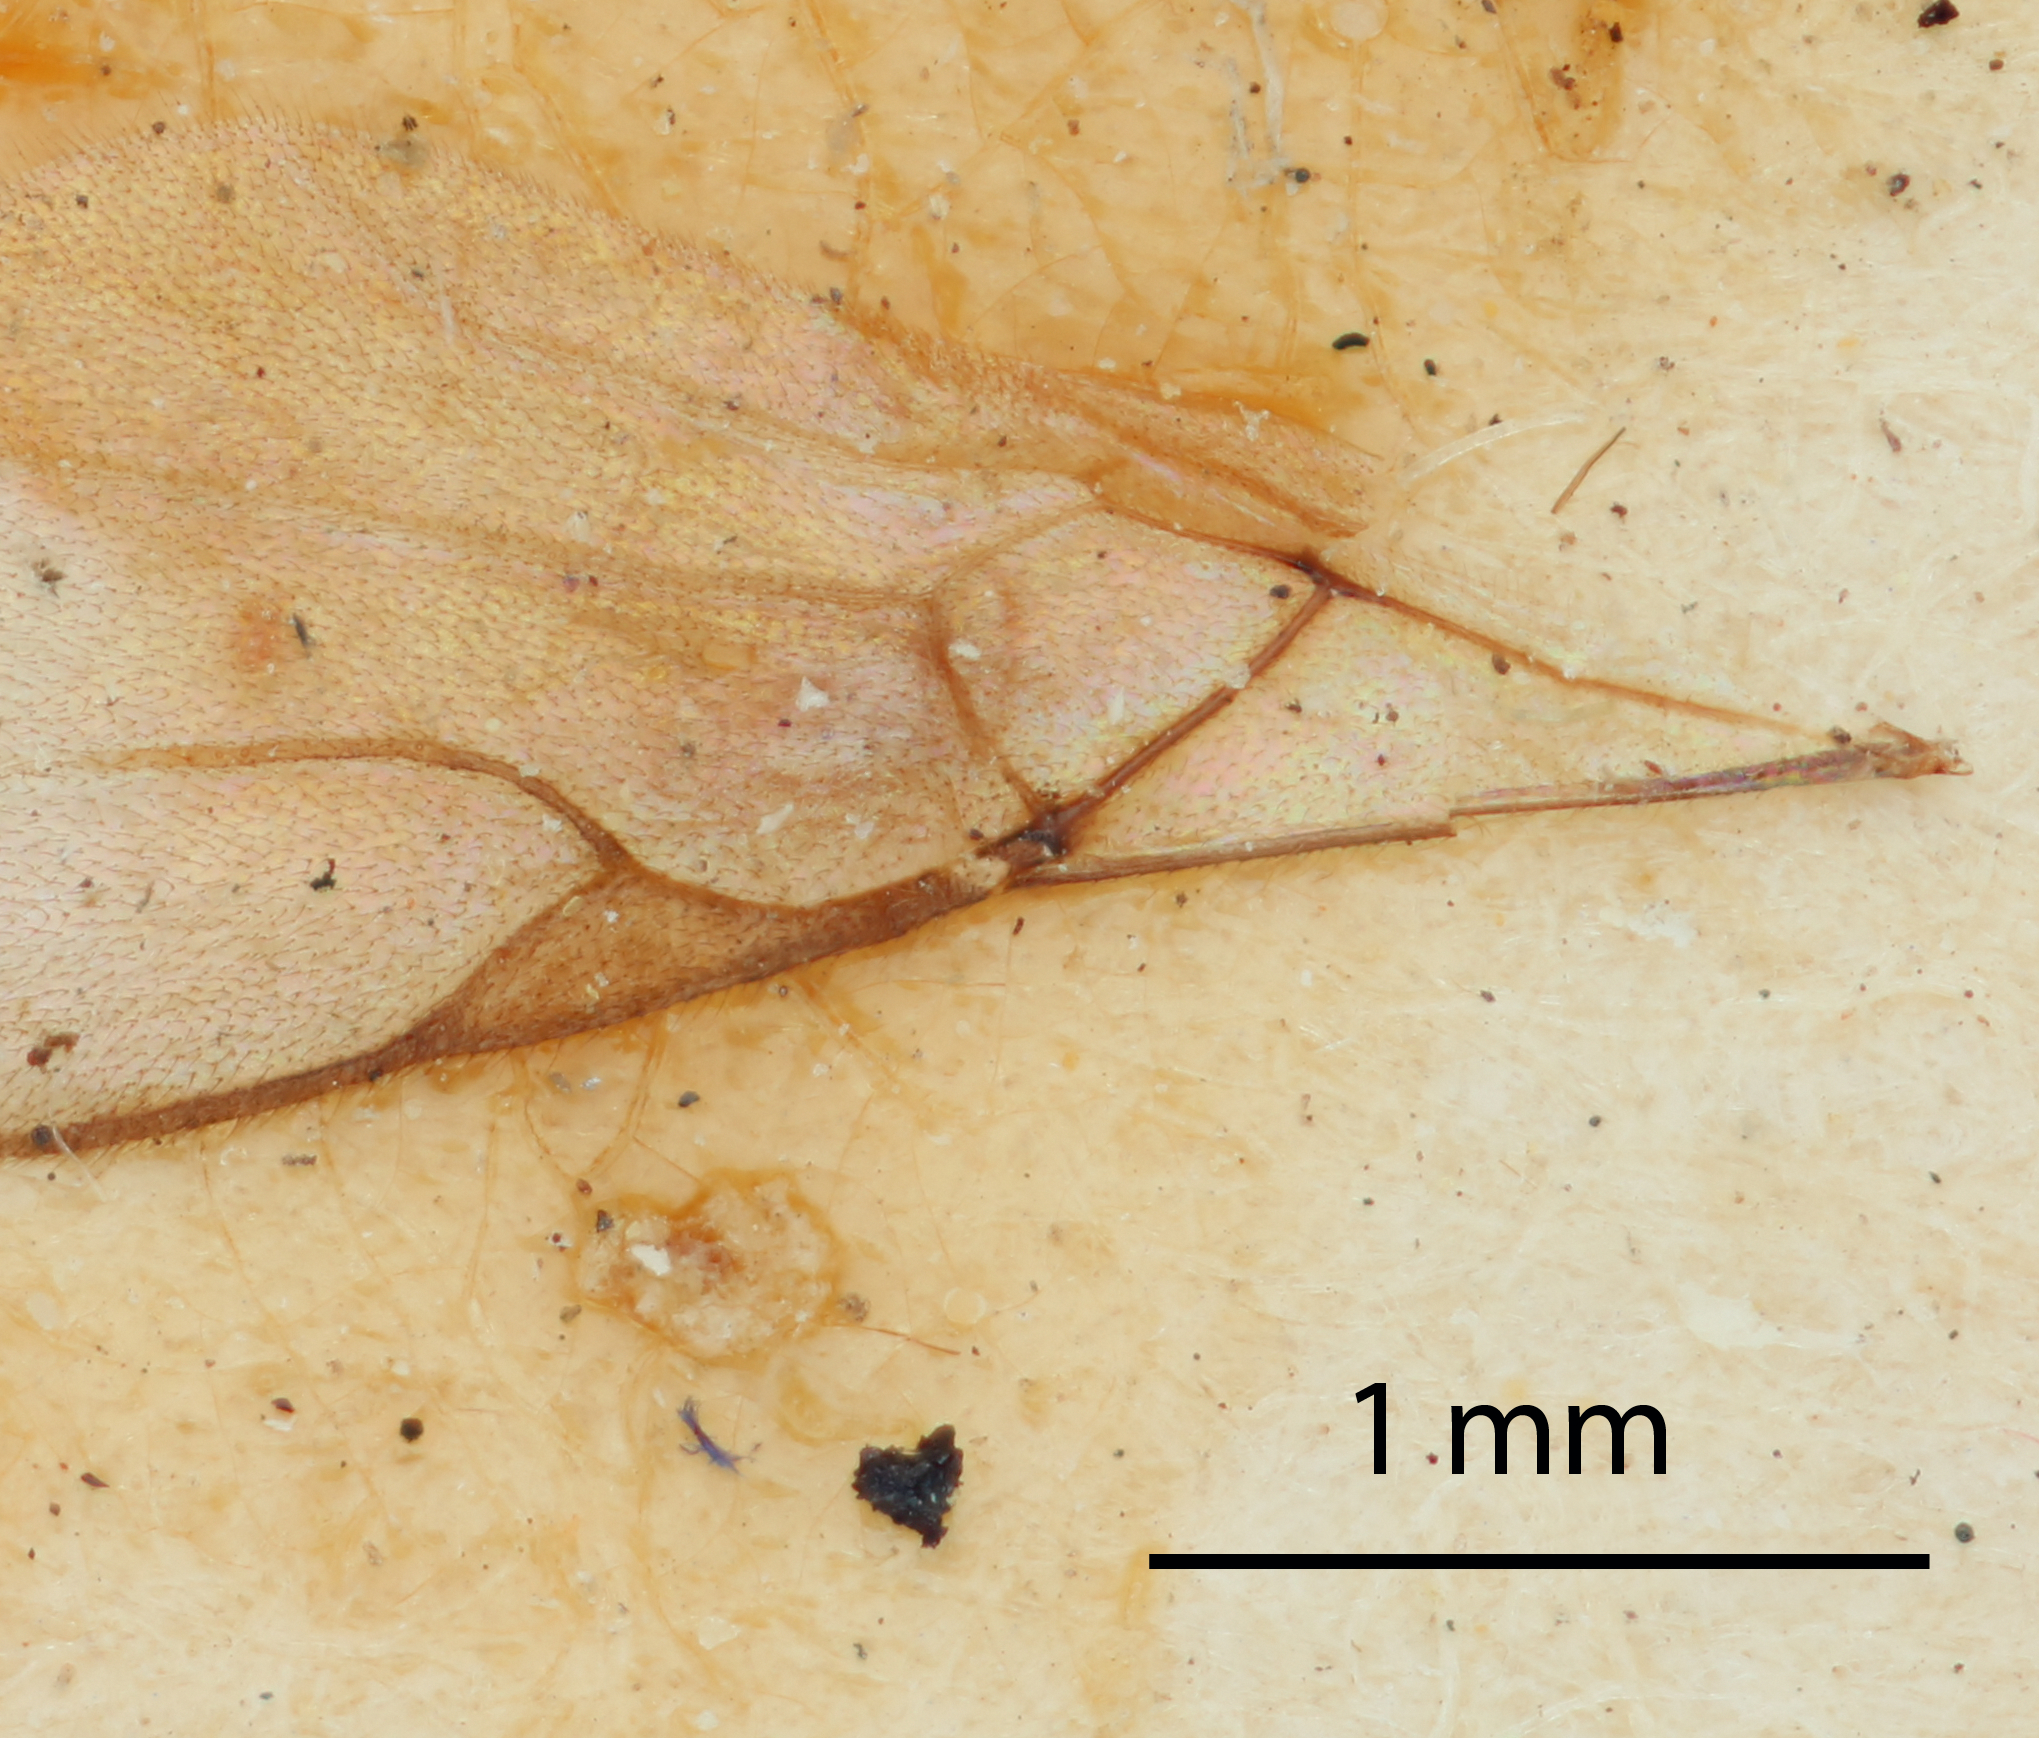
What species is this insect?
Praon alaskensis
